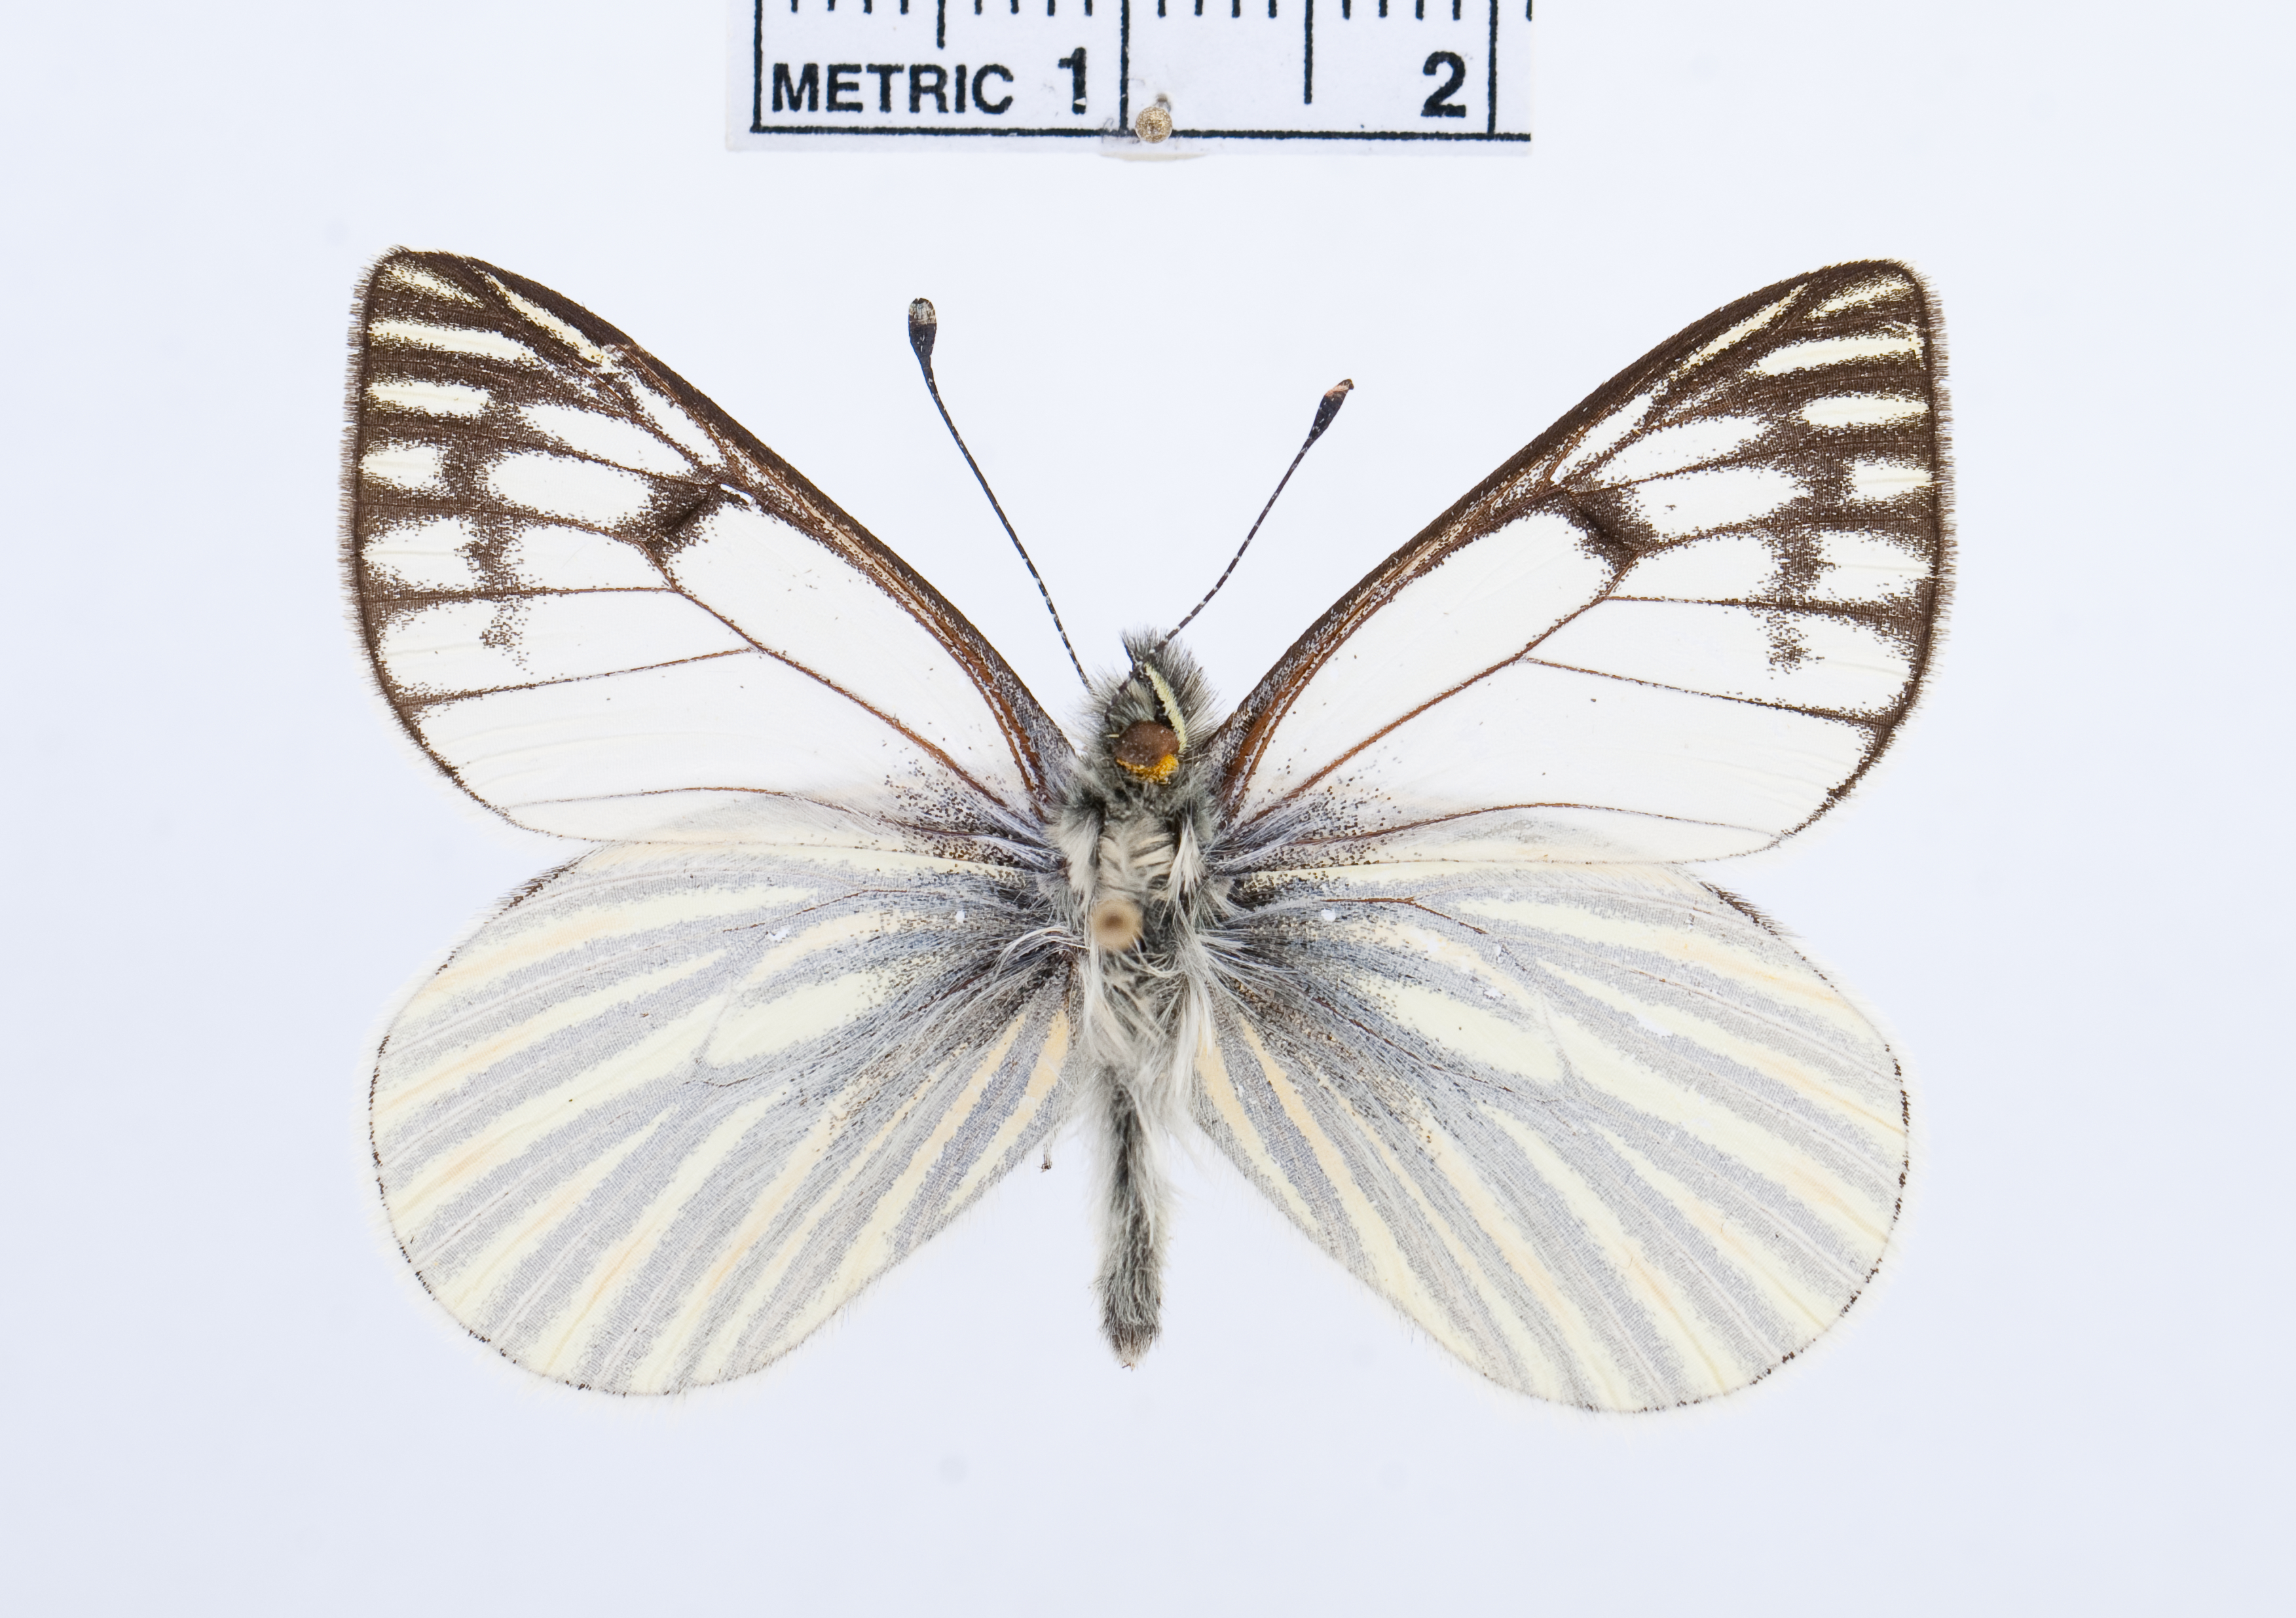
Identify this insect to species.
Tatochila xanthodice
